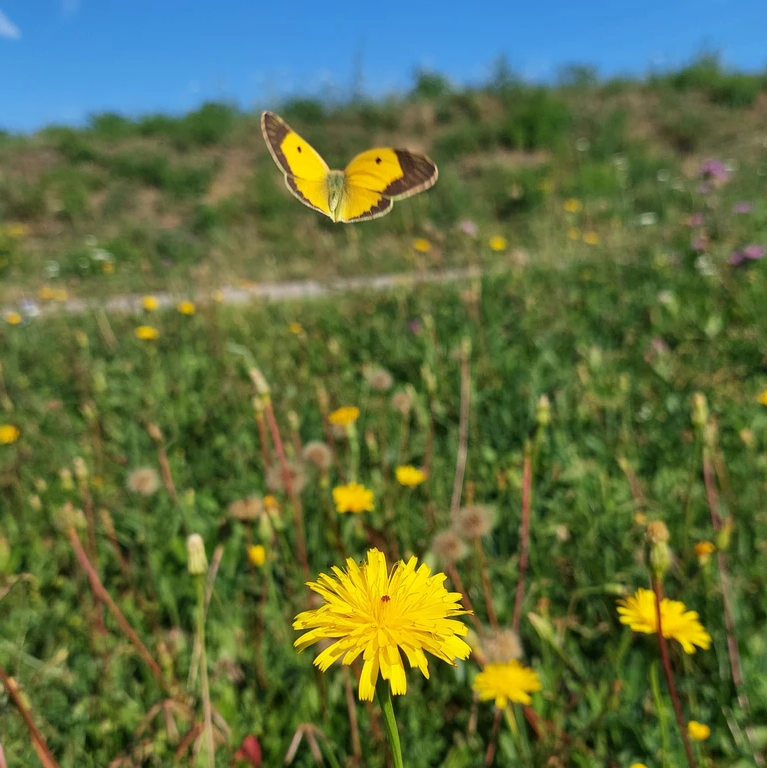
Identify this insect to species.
Colias croceus
